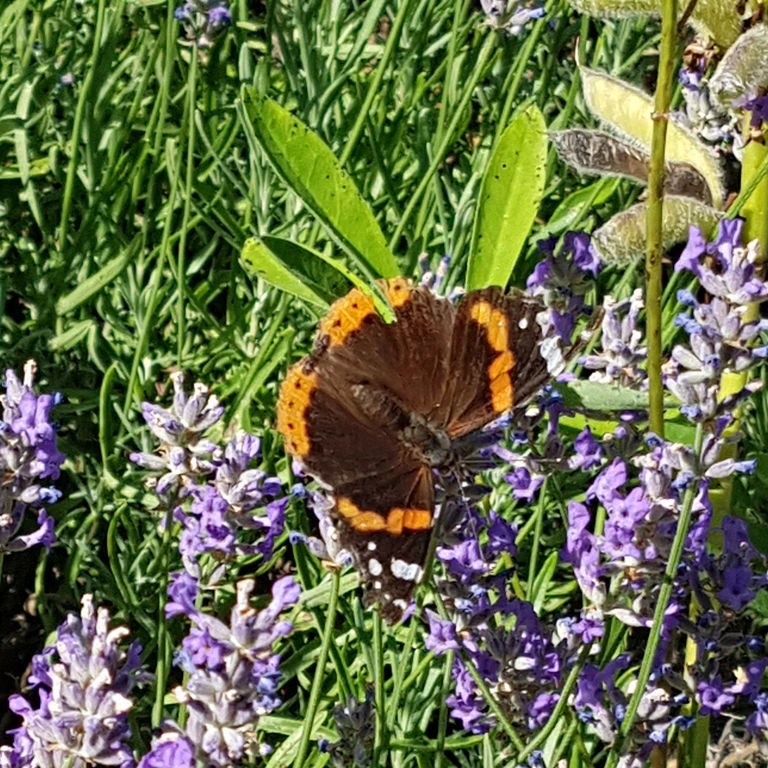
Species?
Vanessa atalanta
